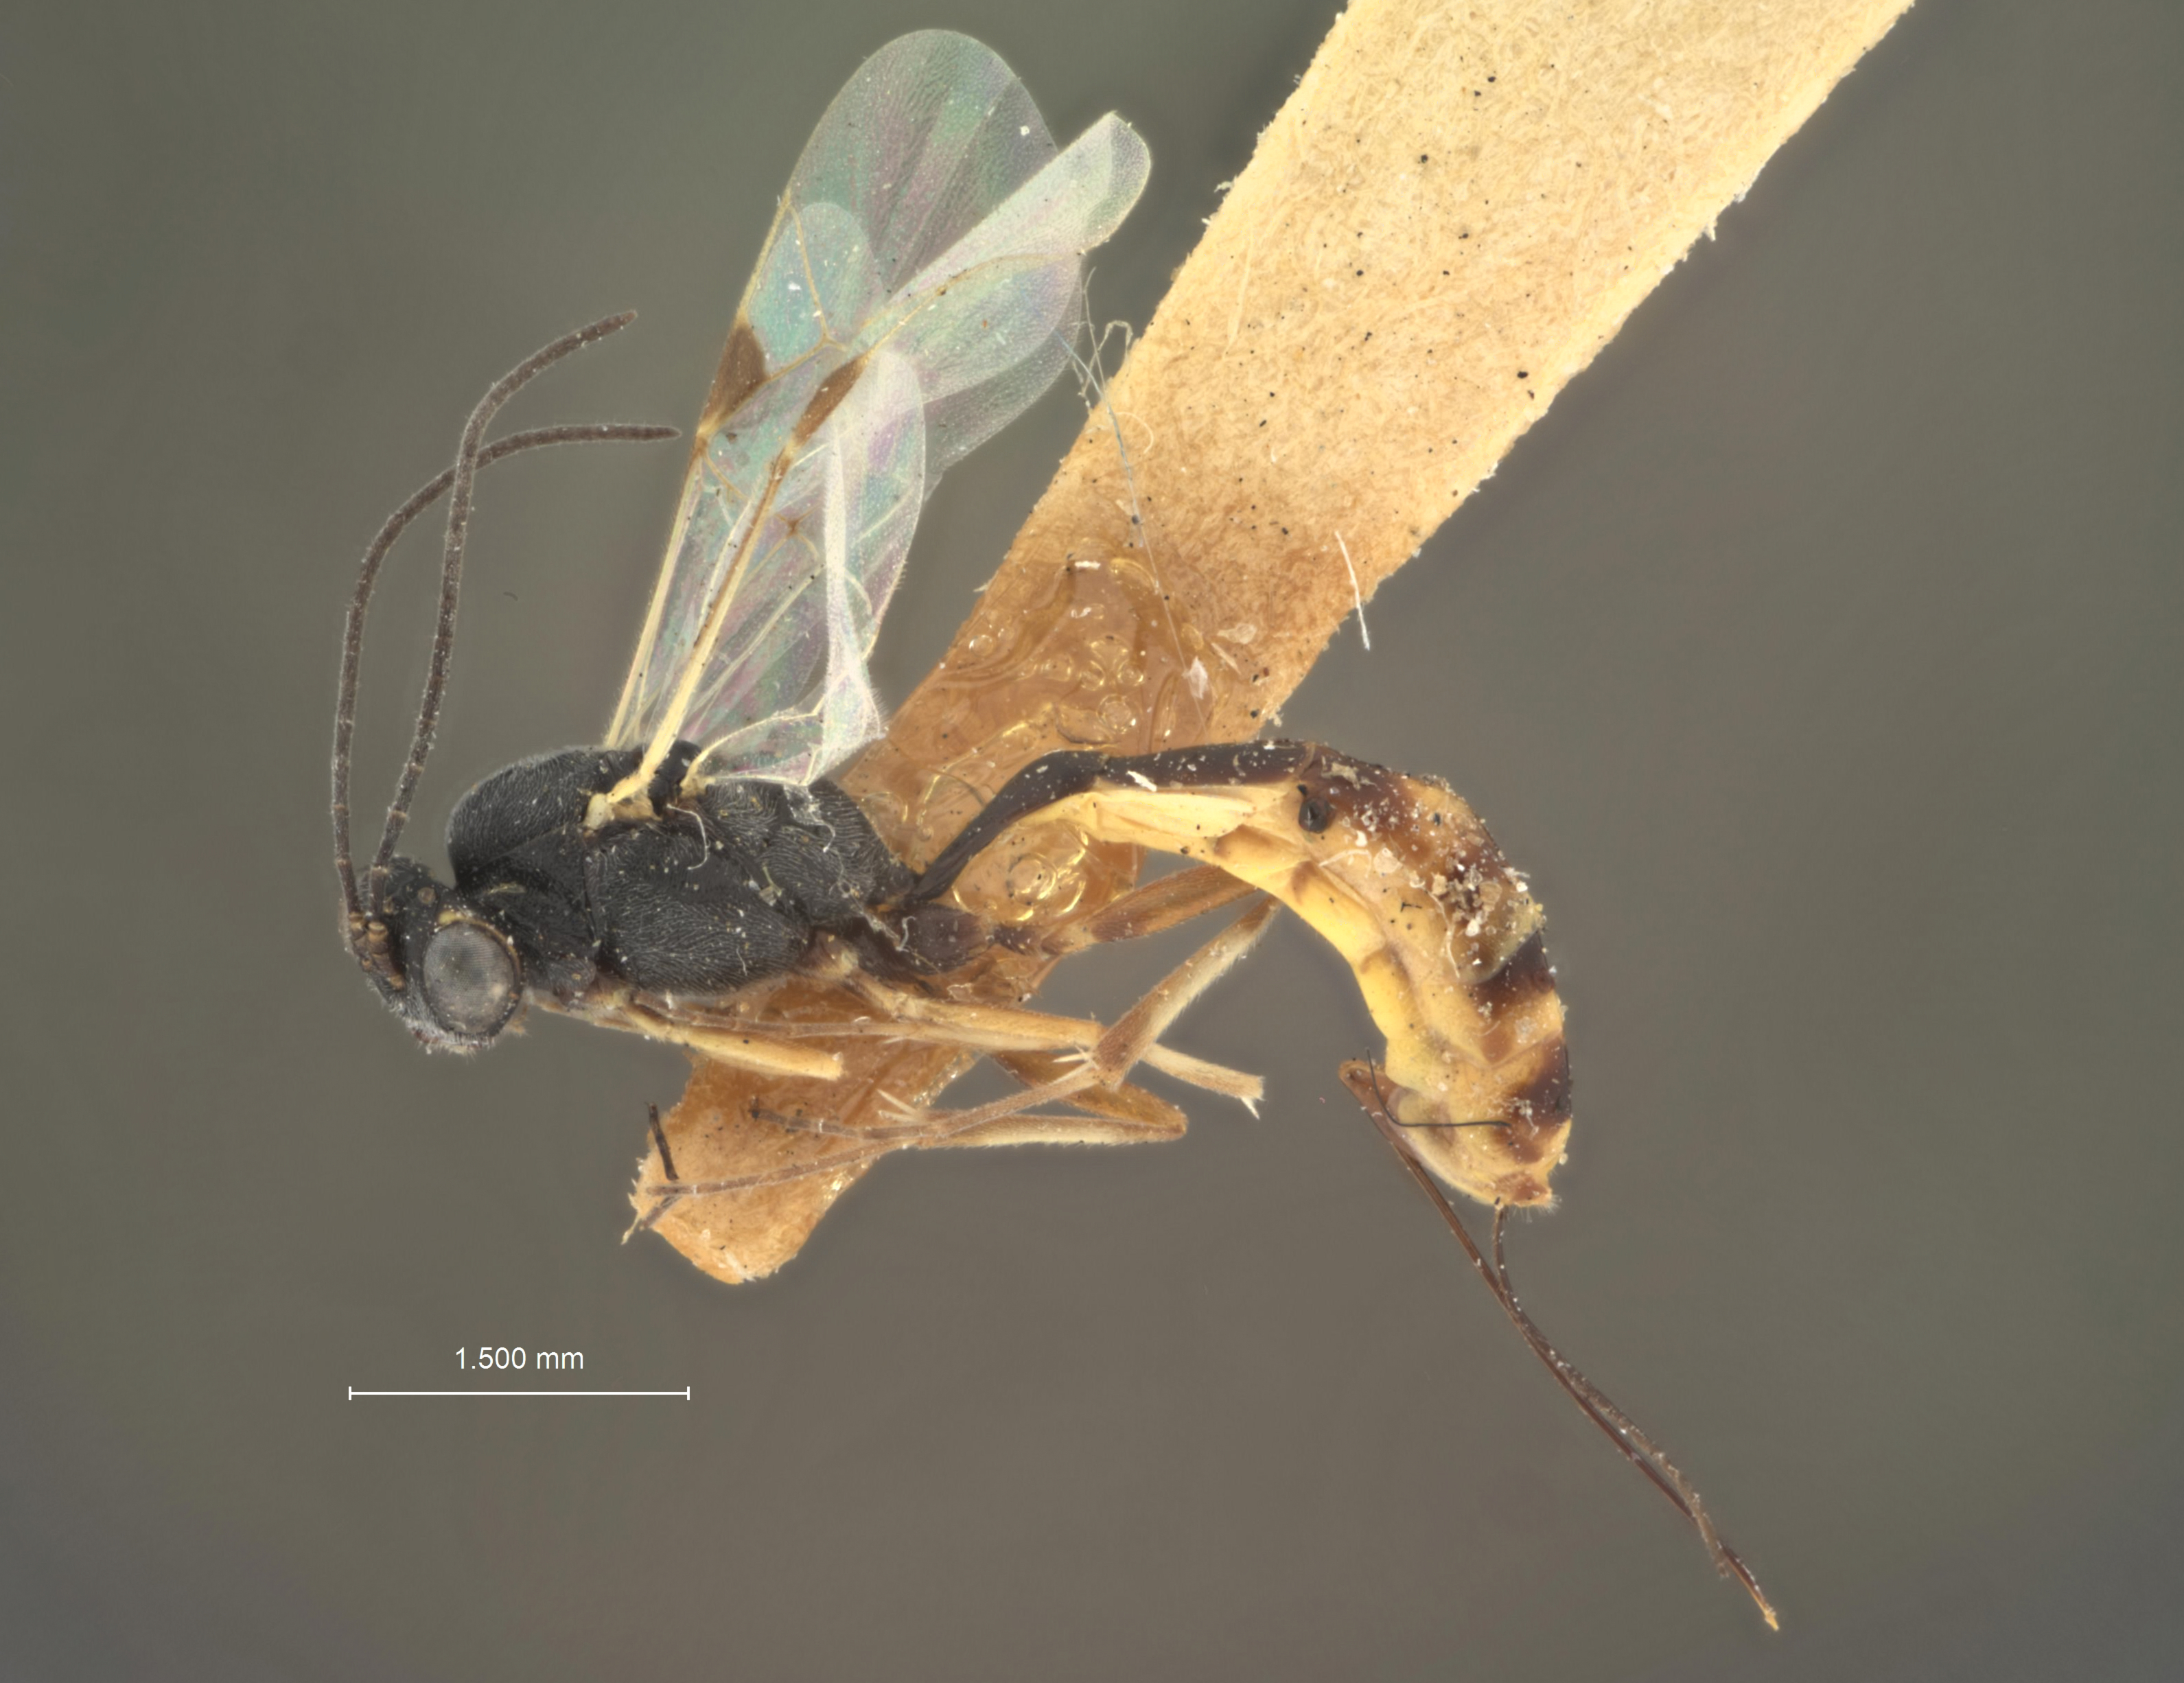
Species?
Cremastus prostatus
